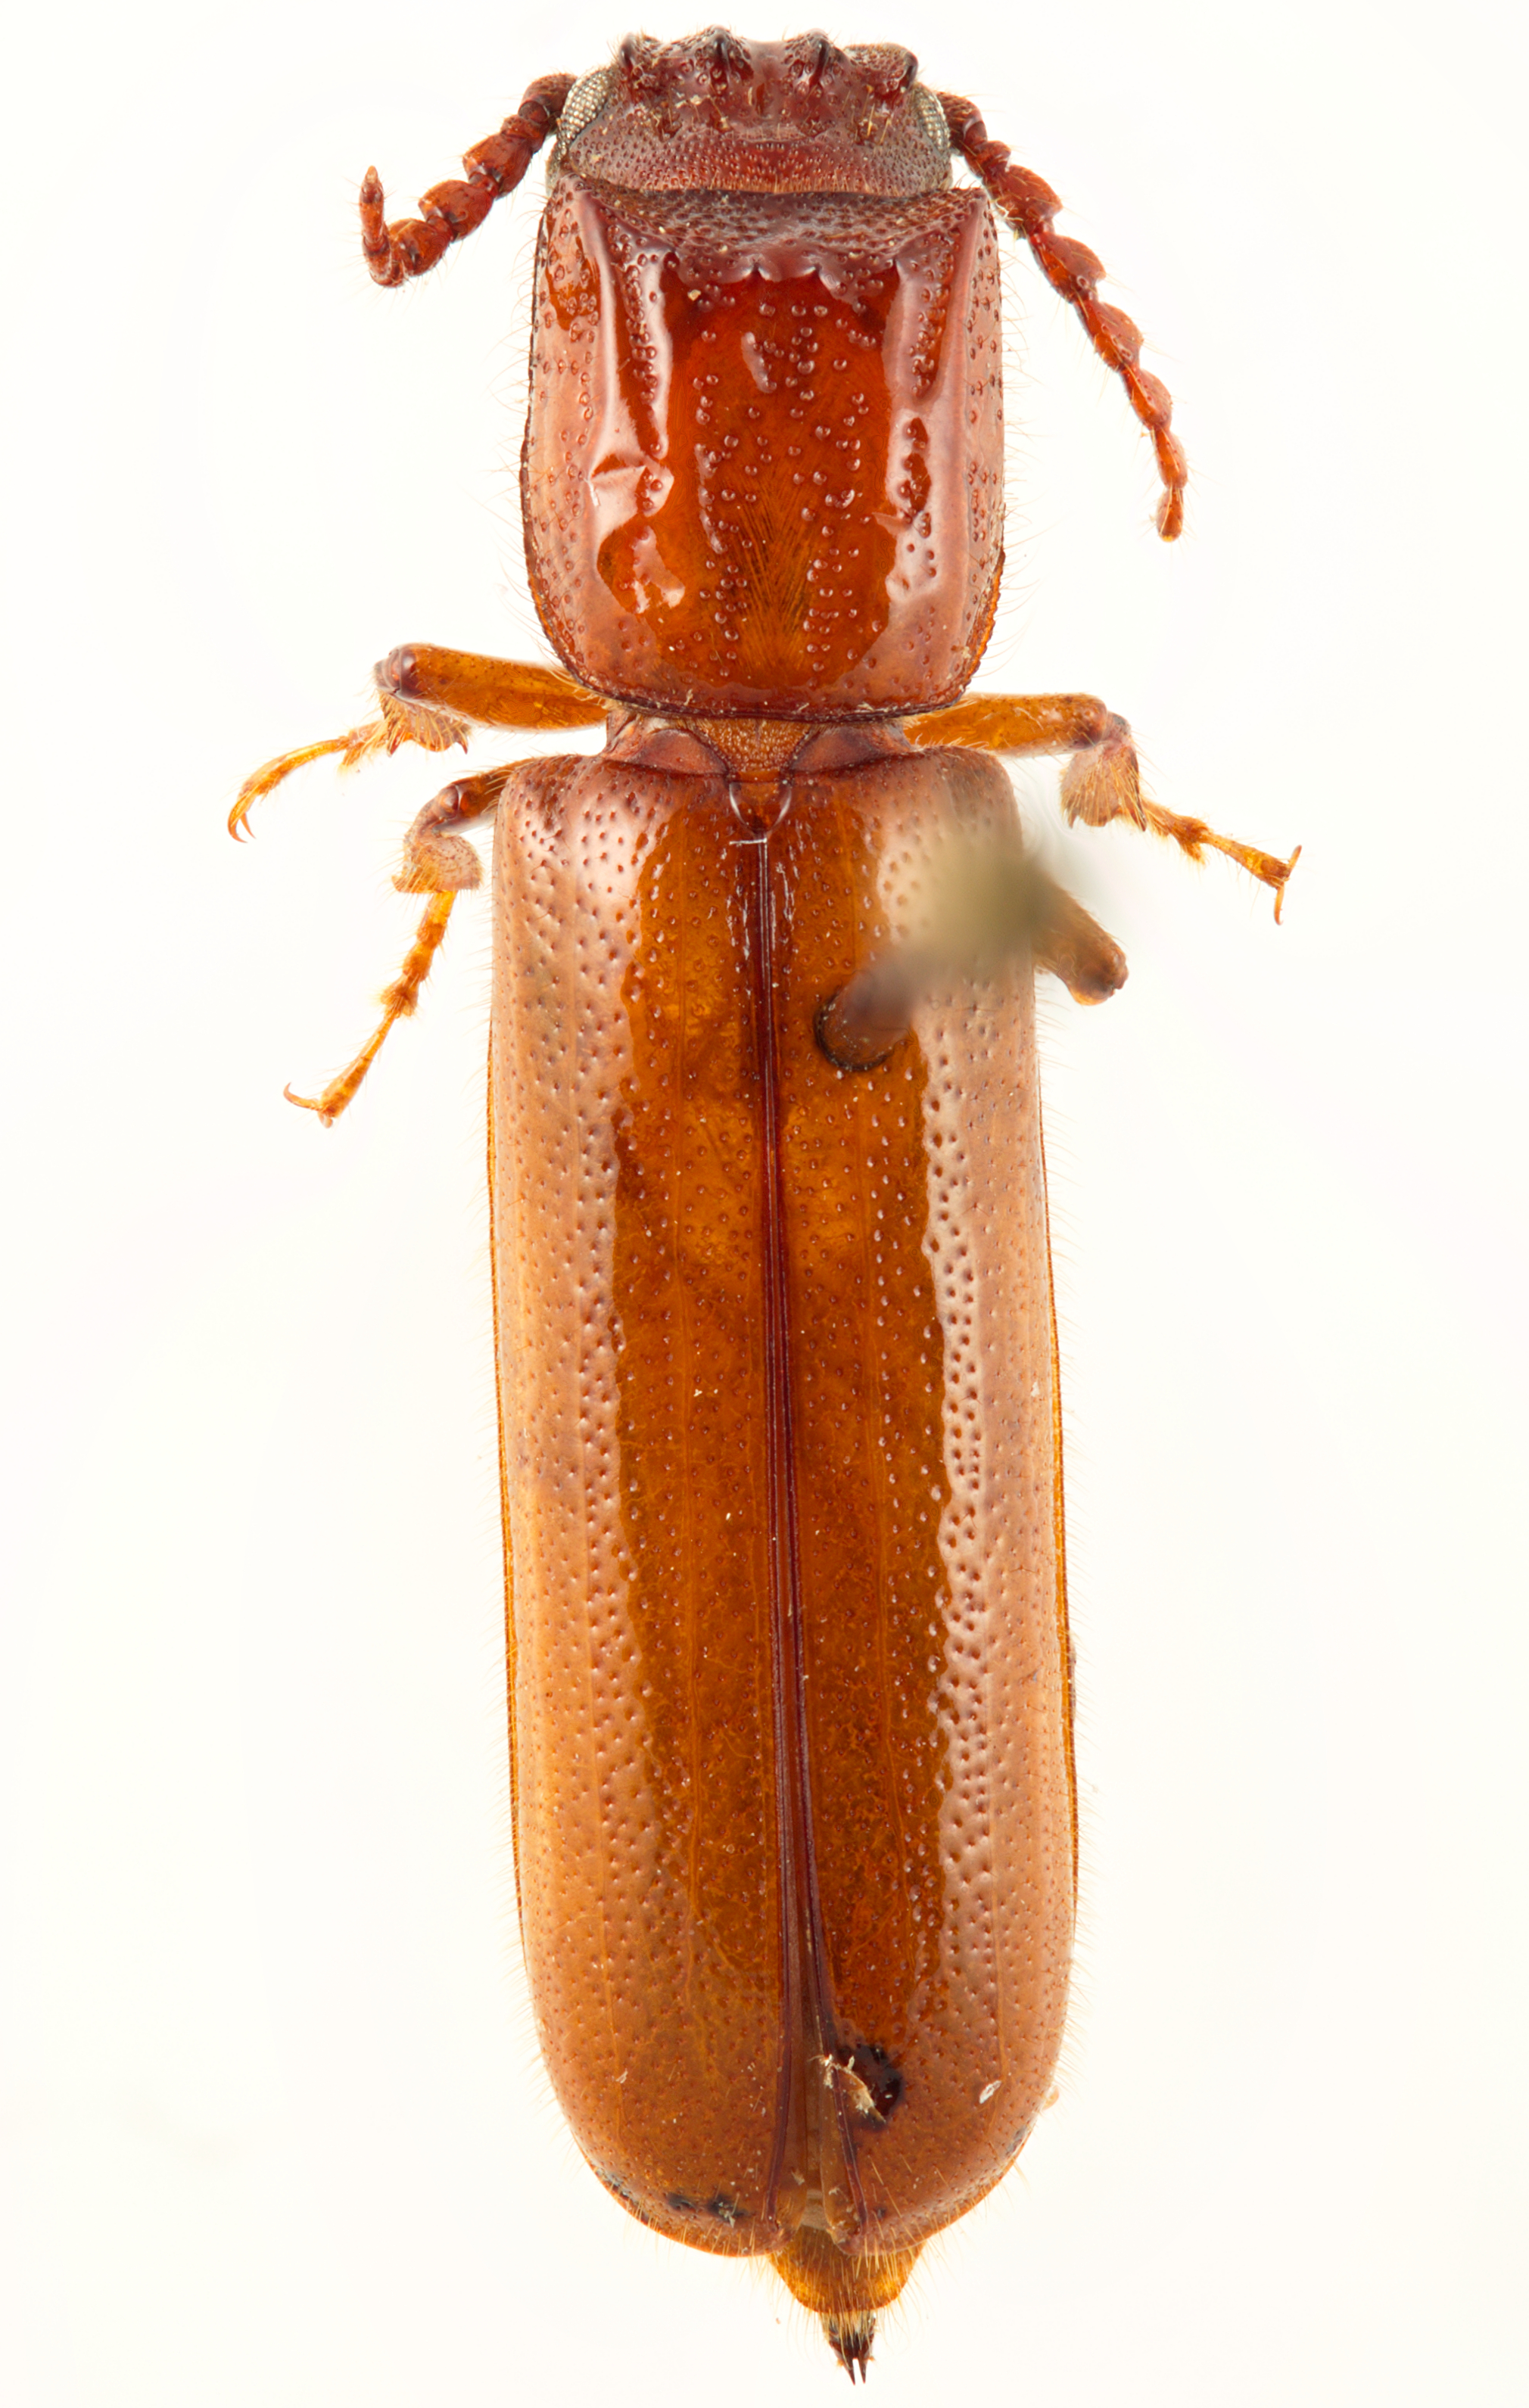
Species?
Erichsonia dentifrons
